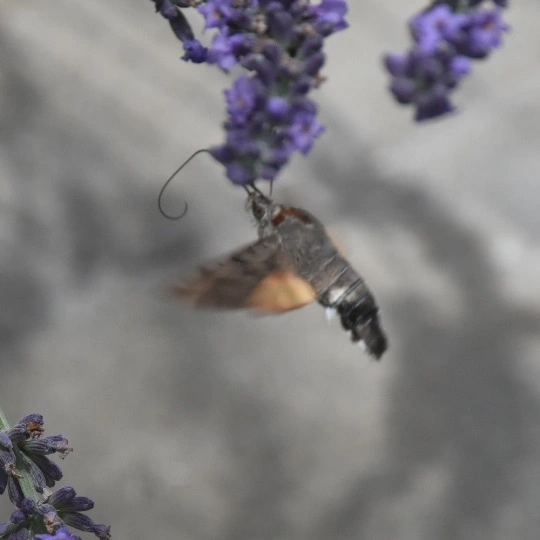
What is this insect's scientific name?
Macroglossum stellatarum
